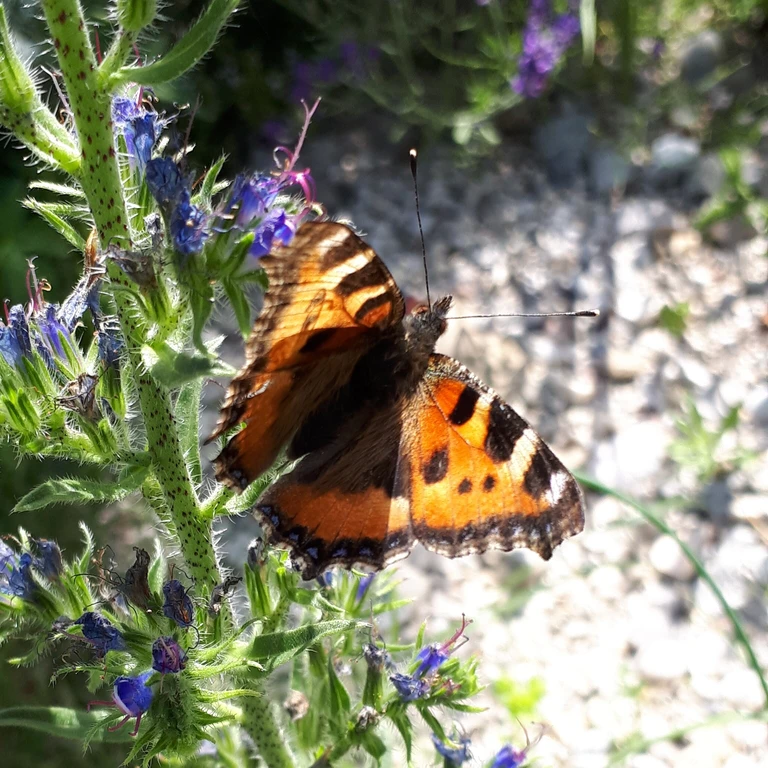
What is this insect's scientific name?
Aglais urticae
